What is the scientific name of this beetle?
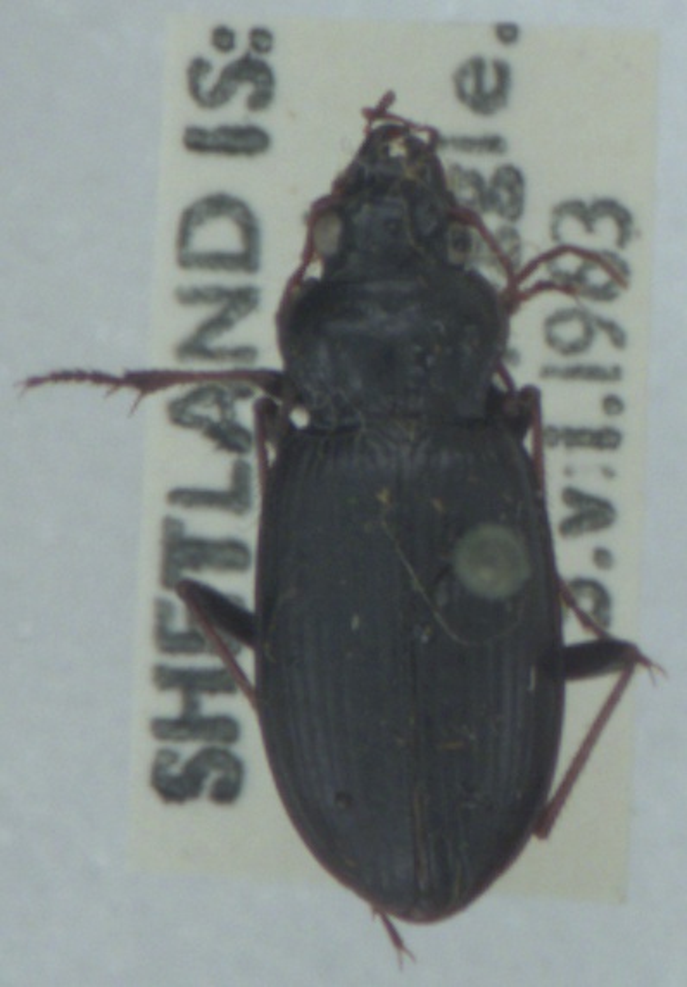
Nebria salina
